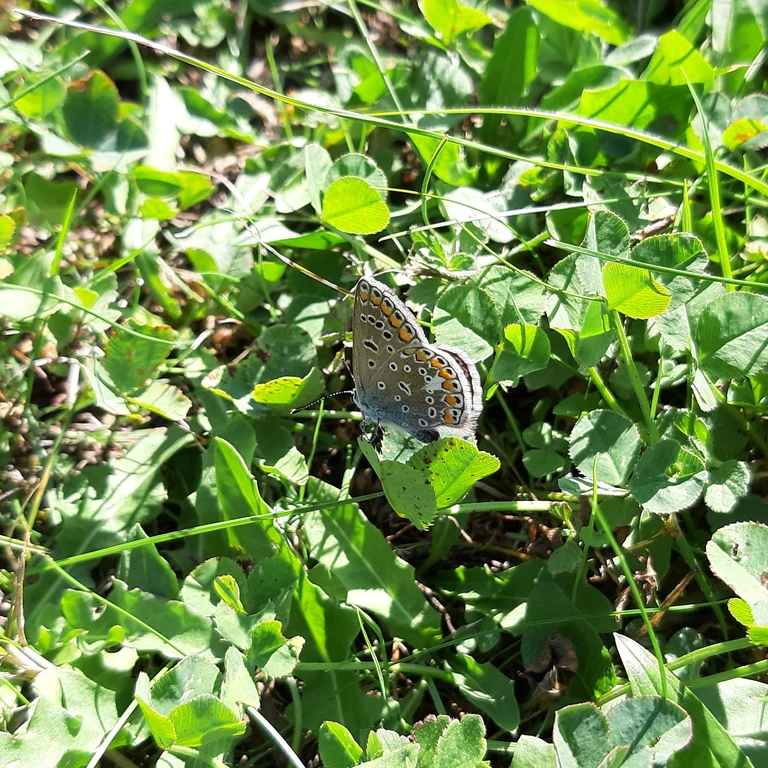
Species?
Polyommatus icarus
